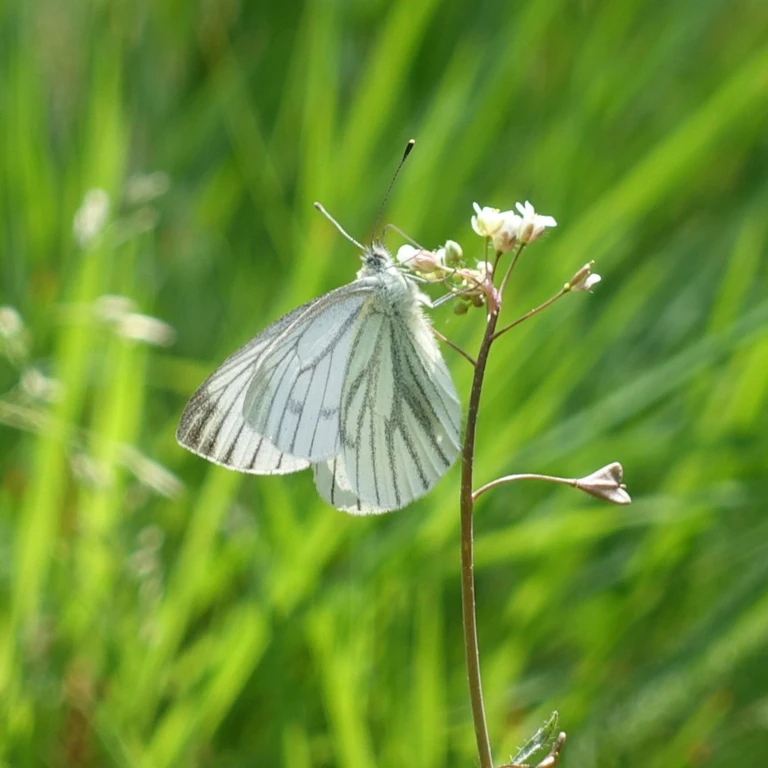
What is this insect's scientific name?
Pieris napi
